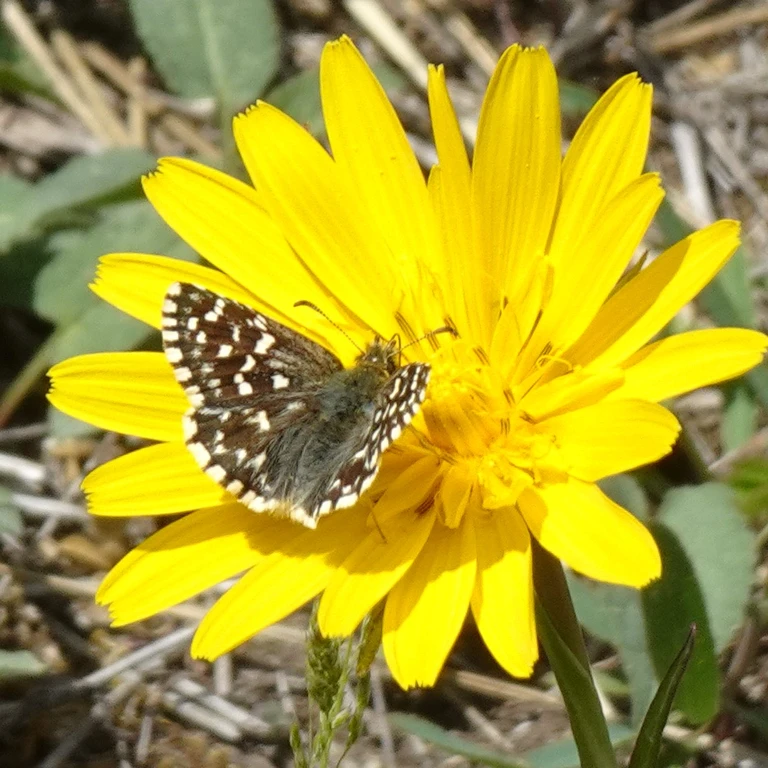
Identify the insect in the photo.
Pyrgus malvae
